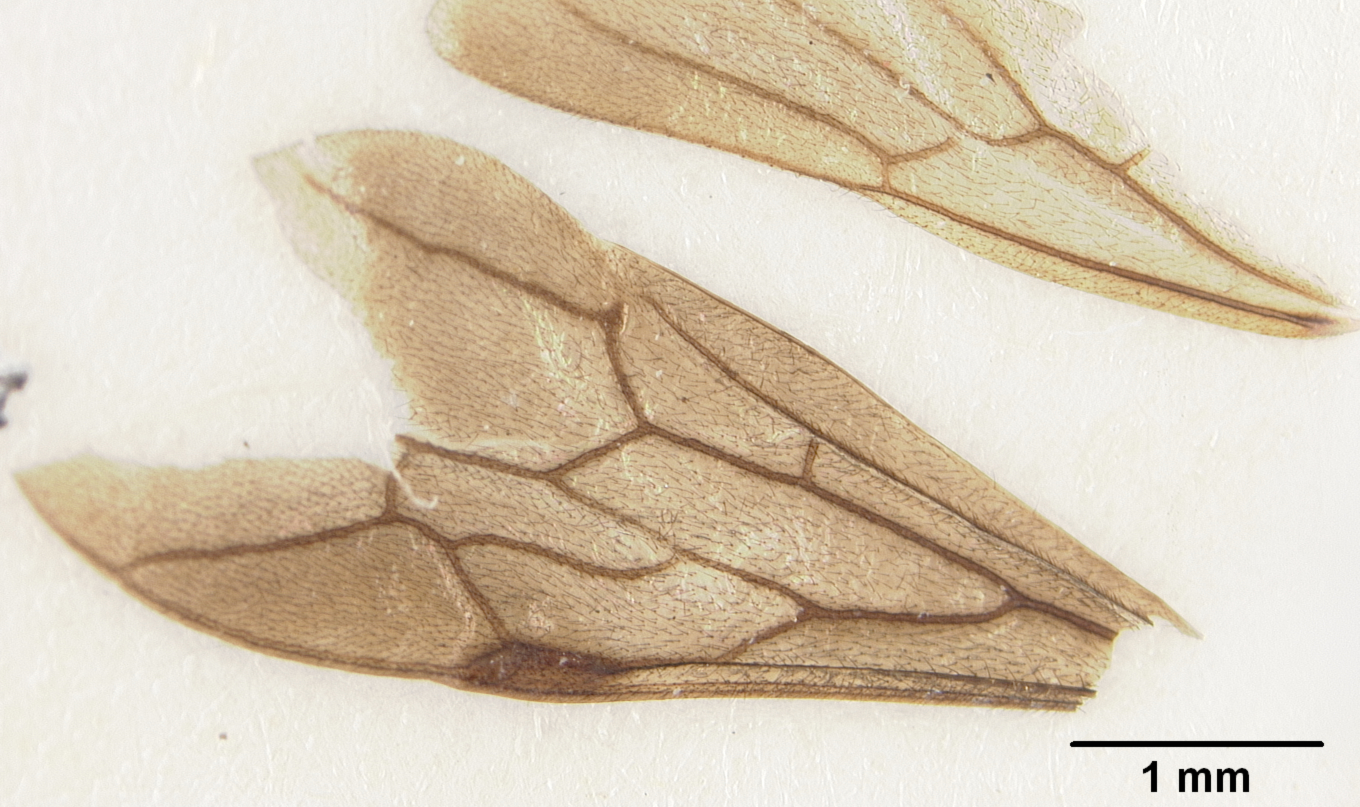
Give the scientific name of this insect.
Neivamyrmex digitistipus
